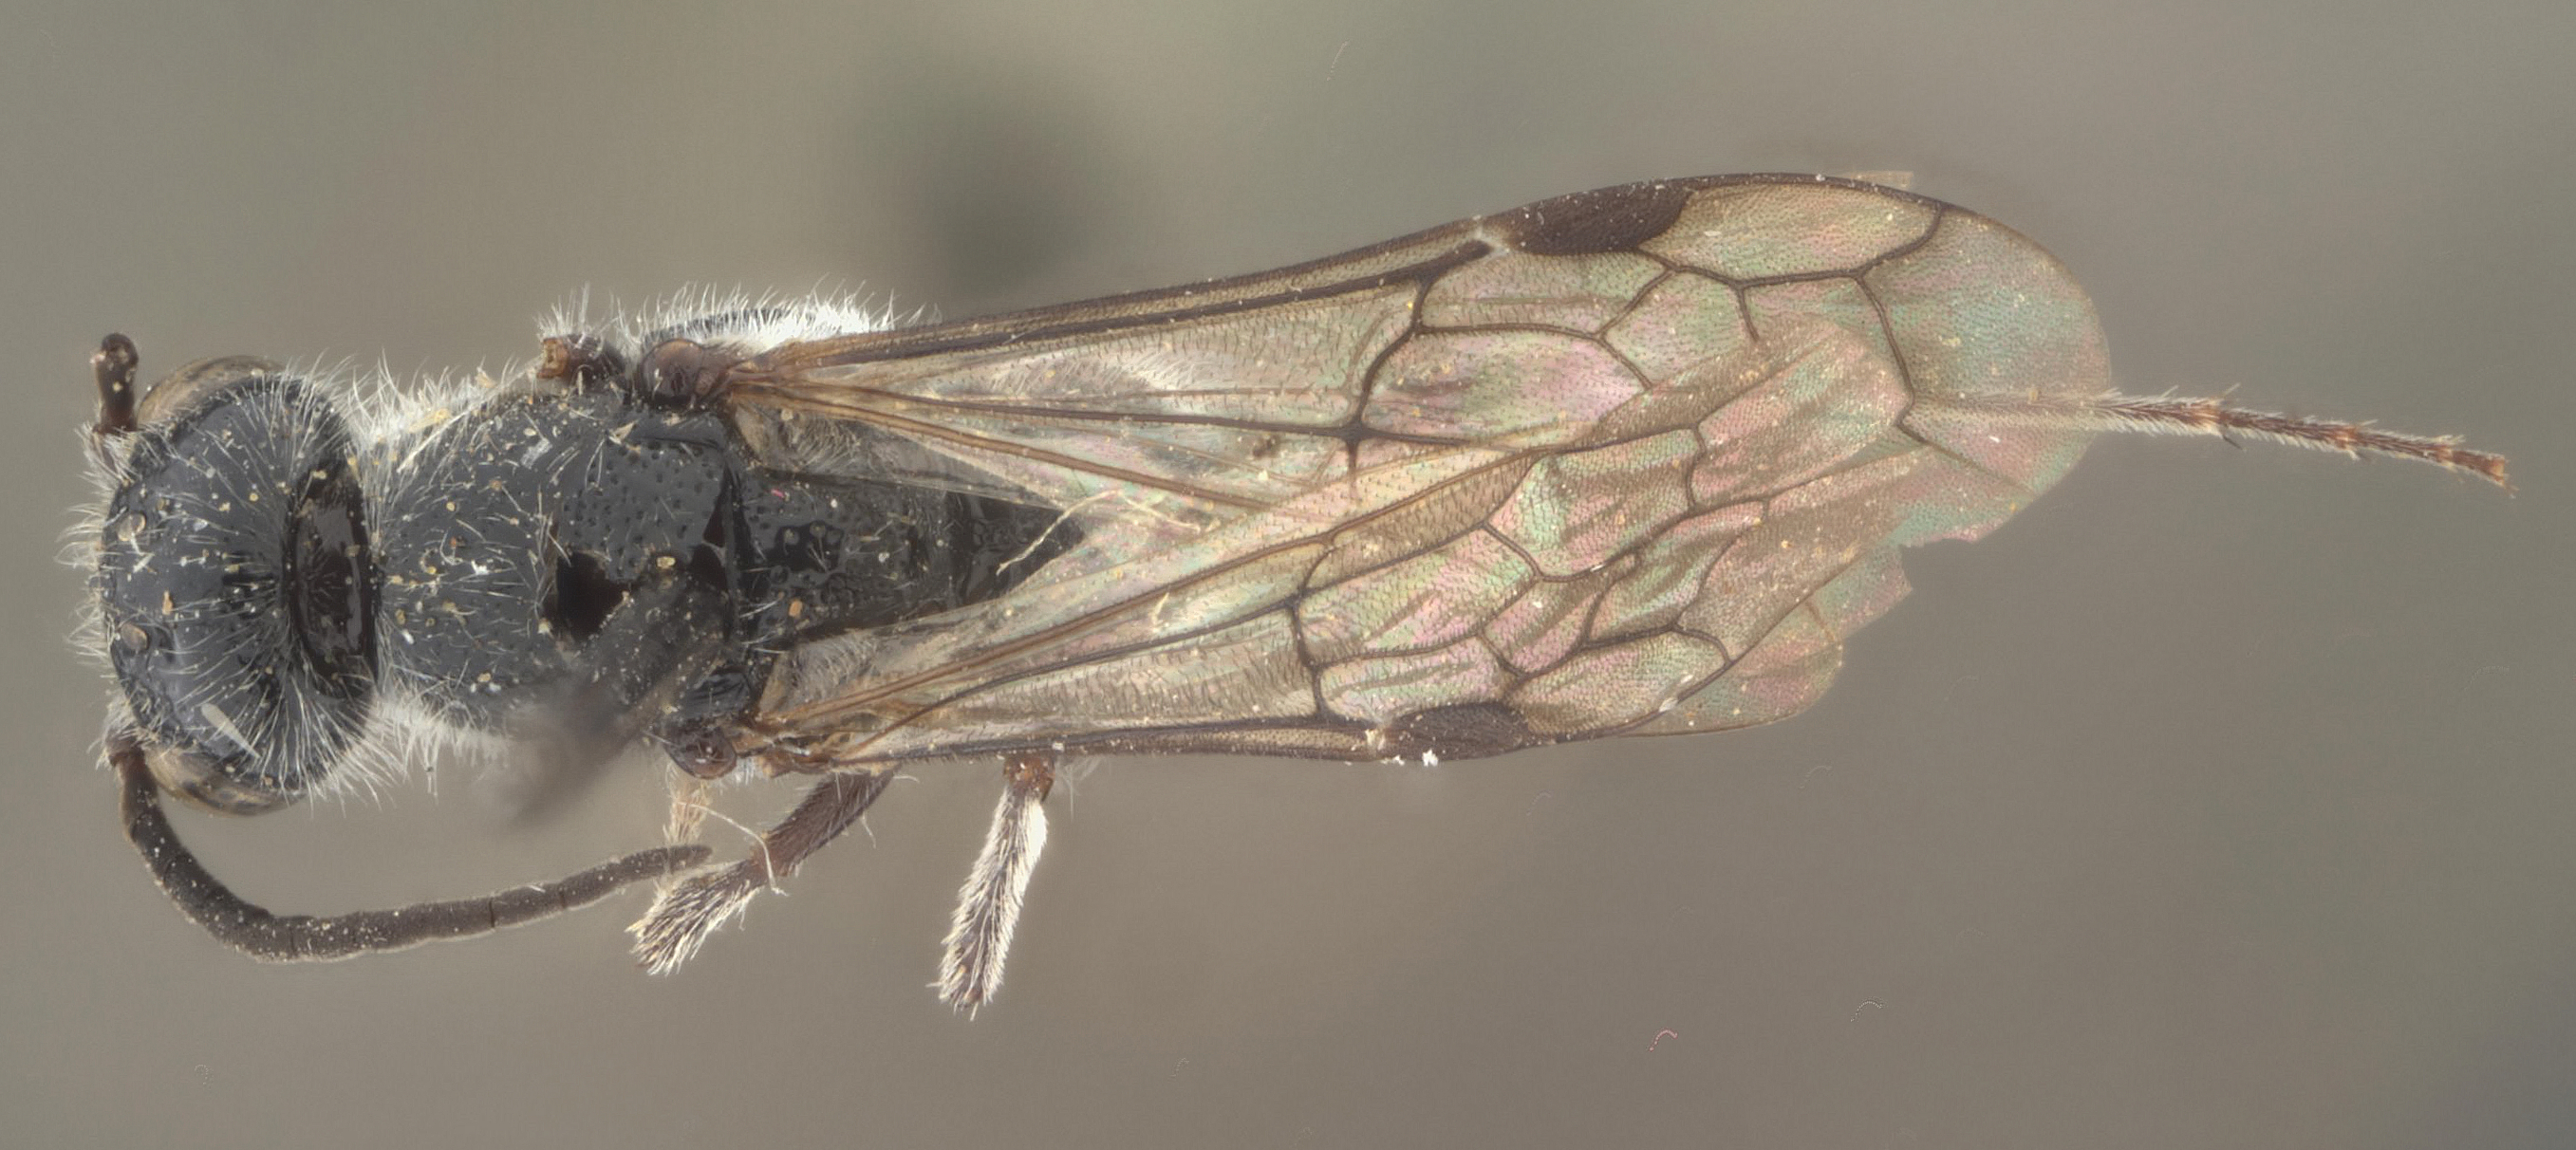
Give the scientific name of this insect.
Pterombrus rufiventris
